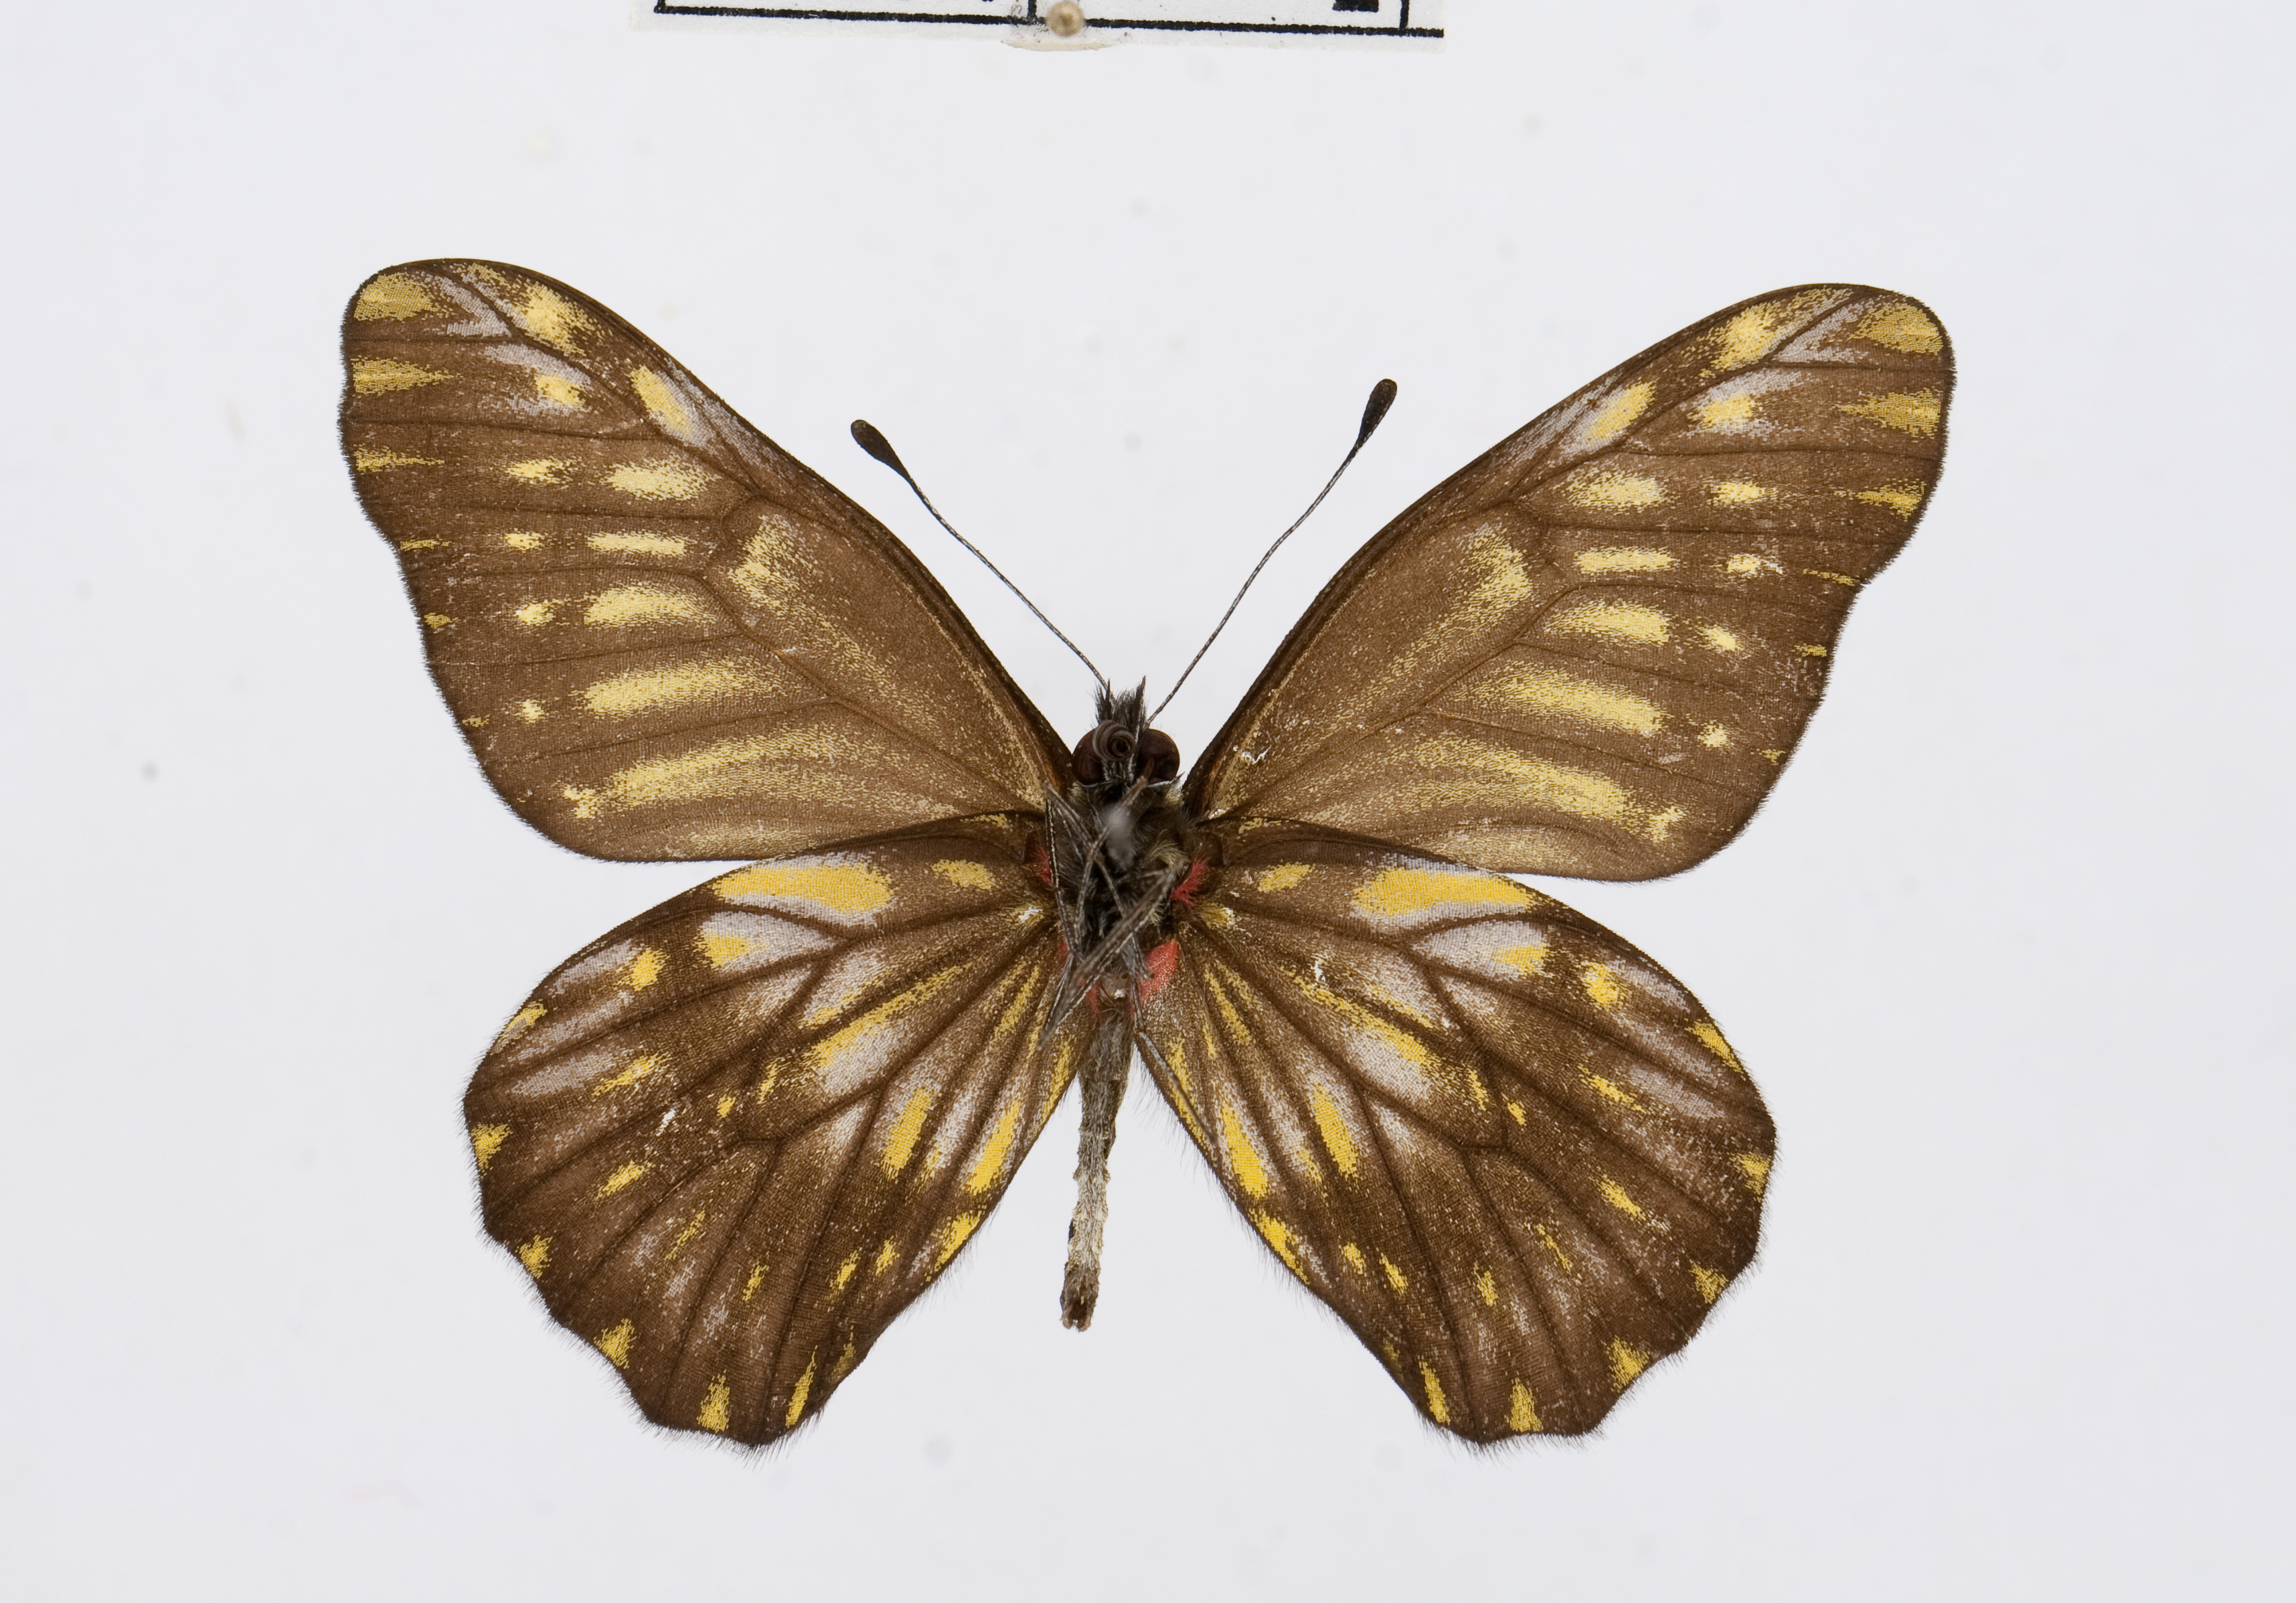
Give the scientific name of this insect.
Catasticta ctemene
